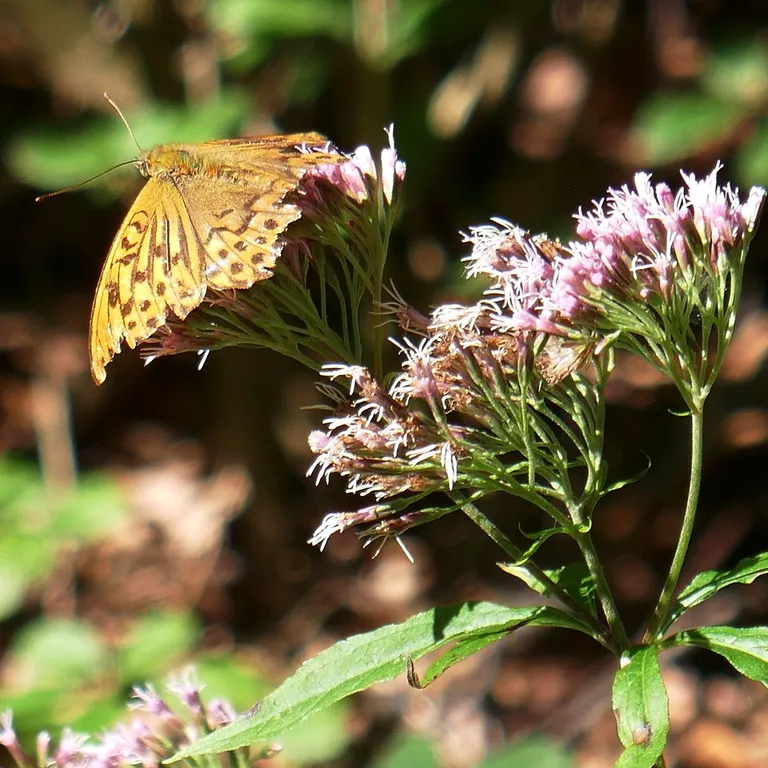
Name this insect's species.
Argynnis paphia
